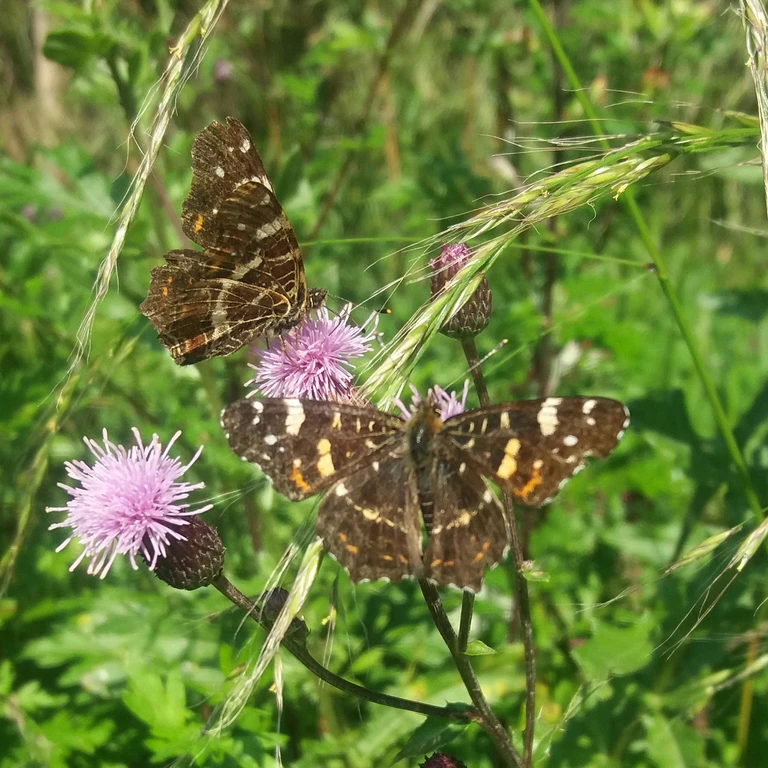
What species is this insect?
Araschnia levana
